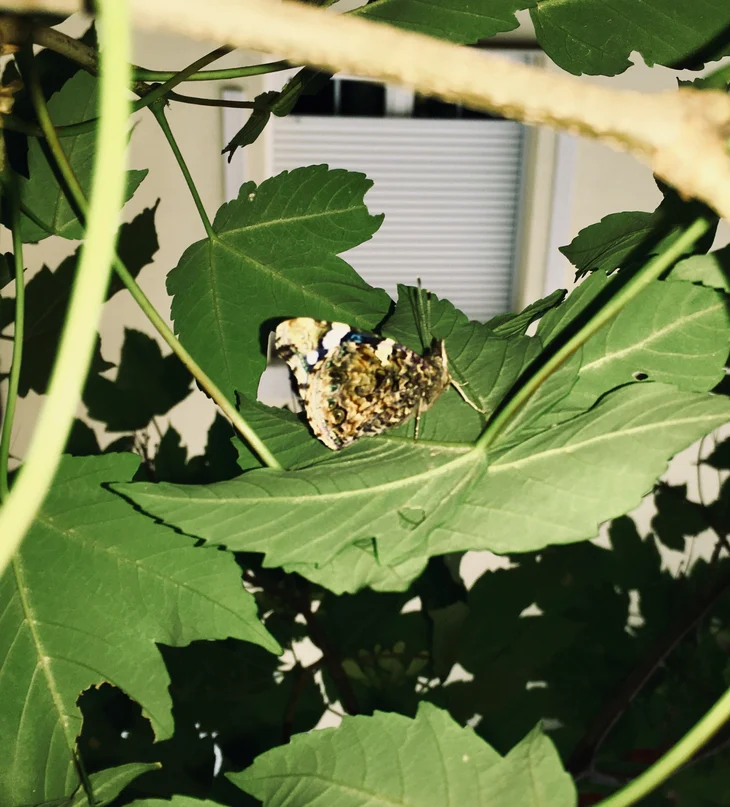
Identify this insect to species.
Vanessa atalanta
